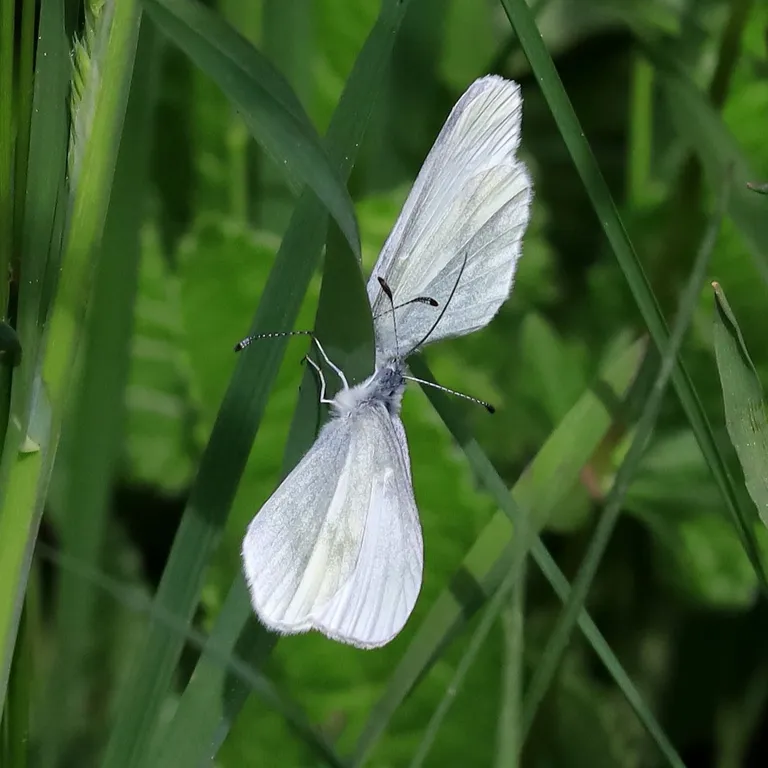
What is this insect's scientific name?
Leptidea sinapis/juvernica
